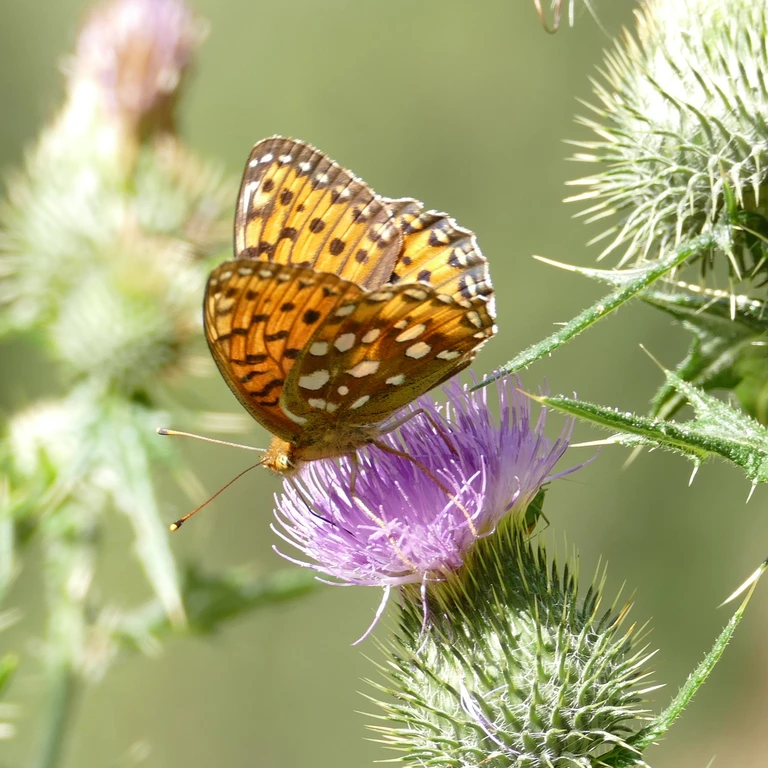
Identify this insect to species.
Speyeria aglaja
